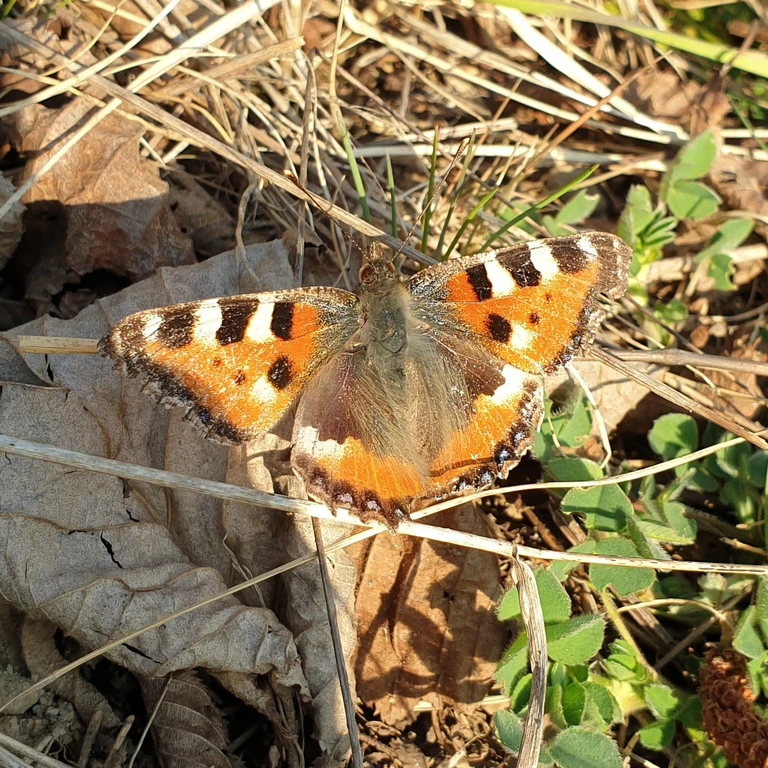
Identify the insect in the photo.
Aglais urticae
